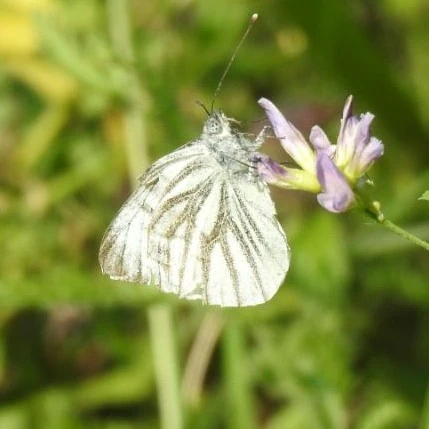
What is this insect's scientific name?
Pieris napi
